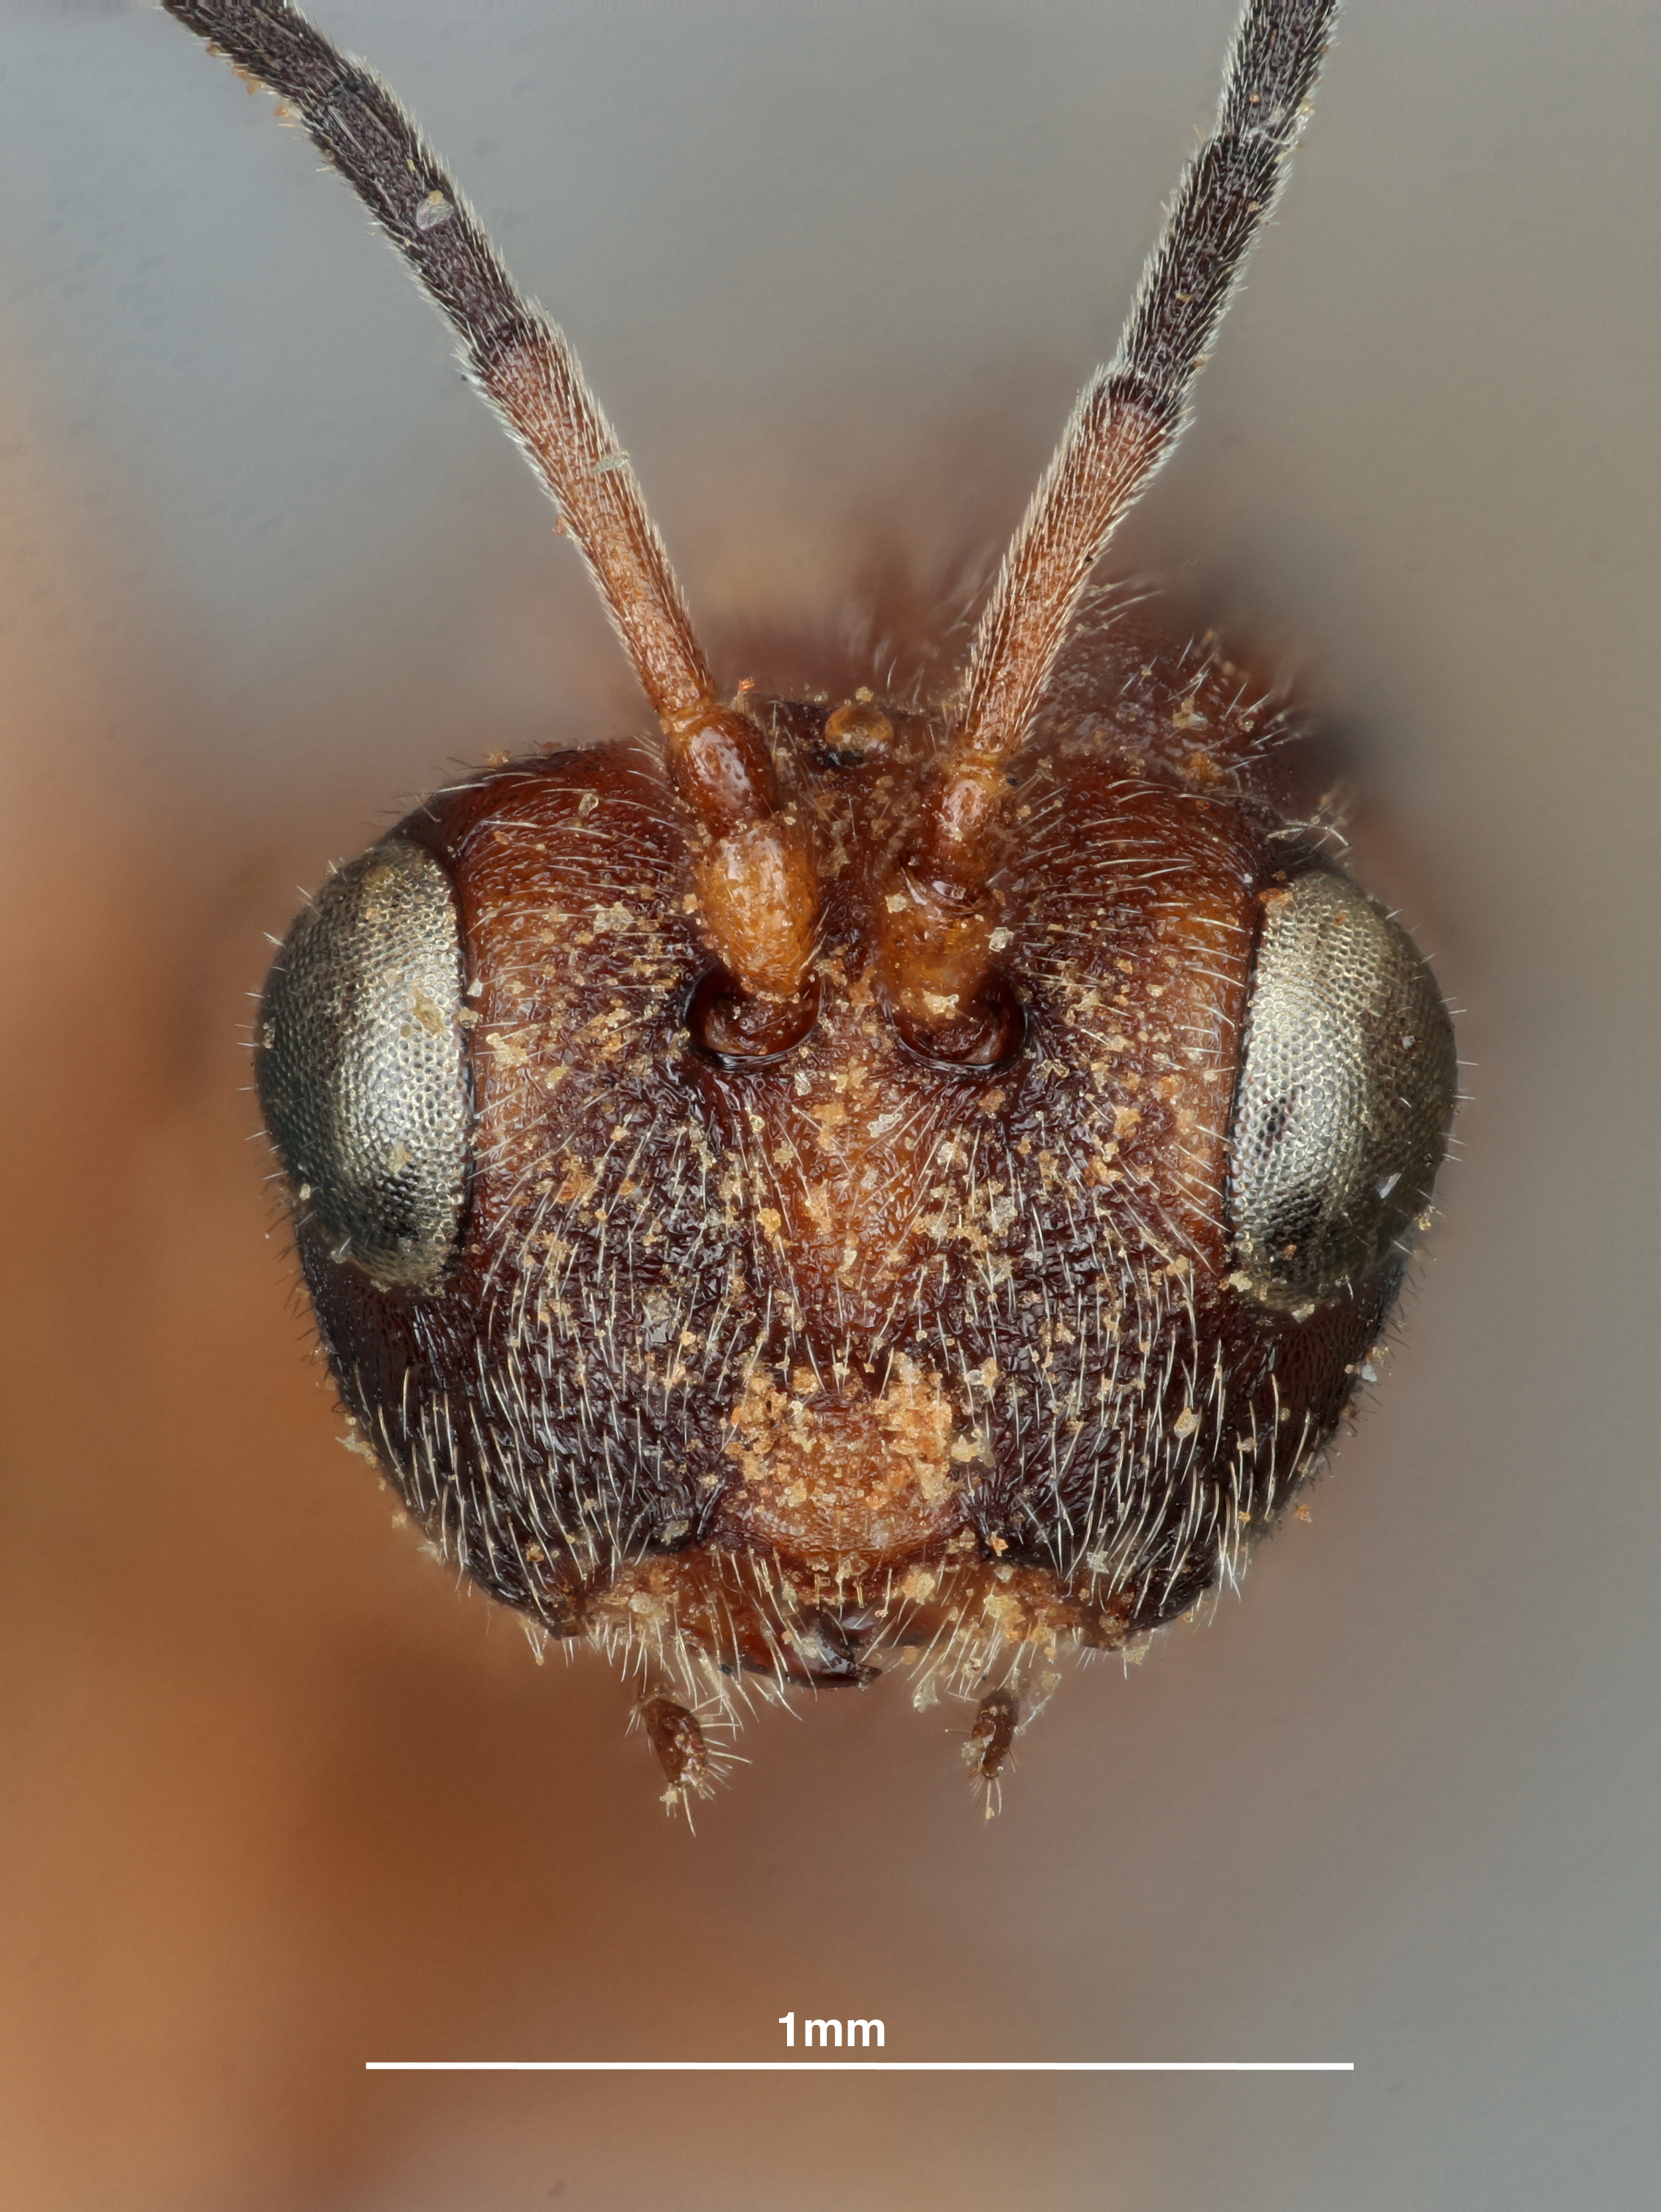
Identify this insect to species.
Rhodites californicus
